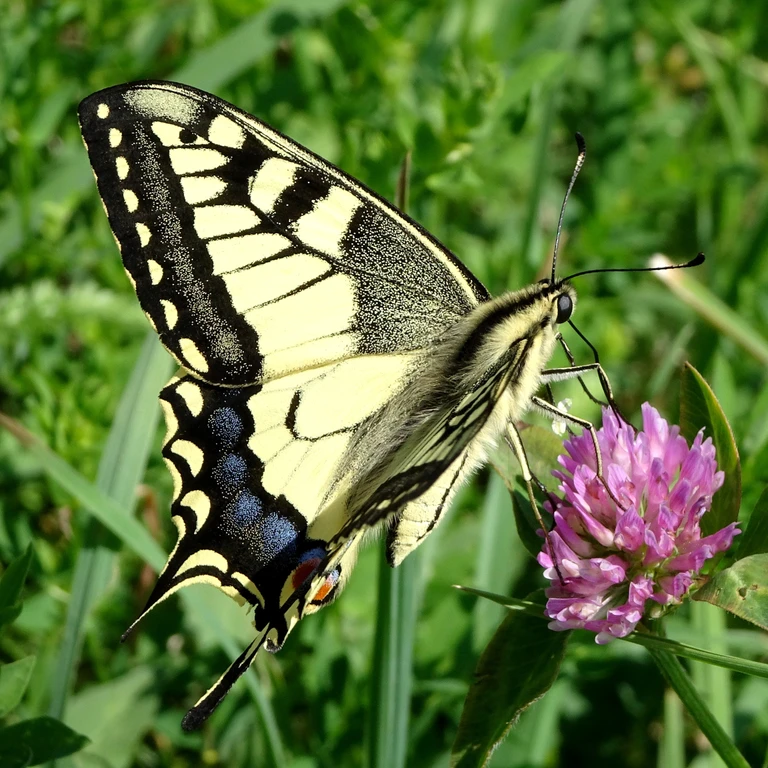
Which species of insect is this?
Papilio machaon
